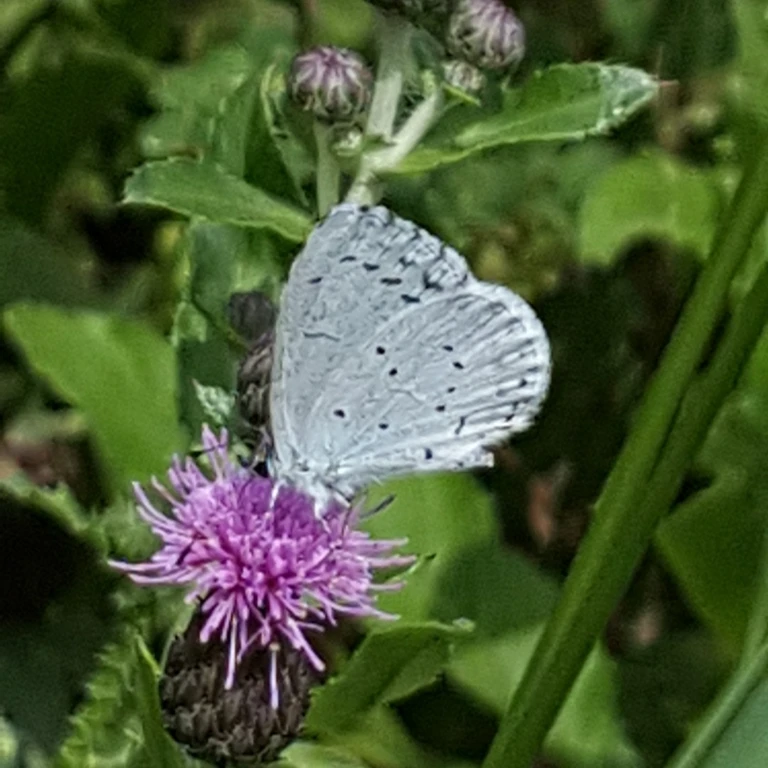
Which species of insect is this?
Celastrina argiolus
